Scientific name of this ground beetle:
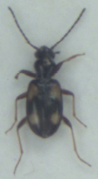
Bembidion illigeri
